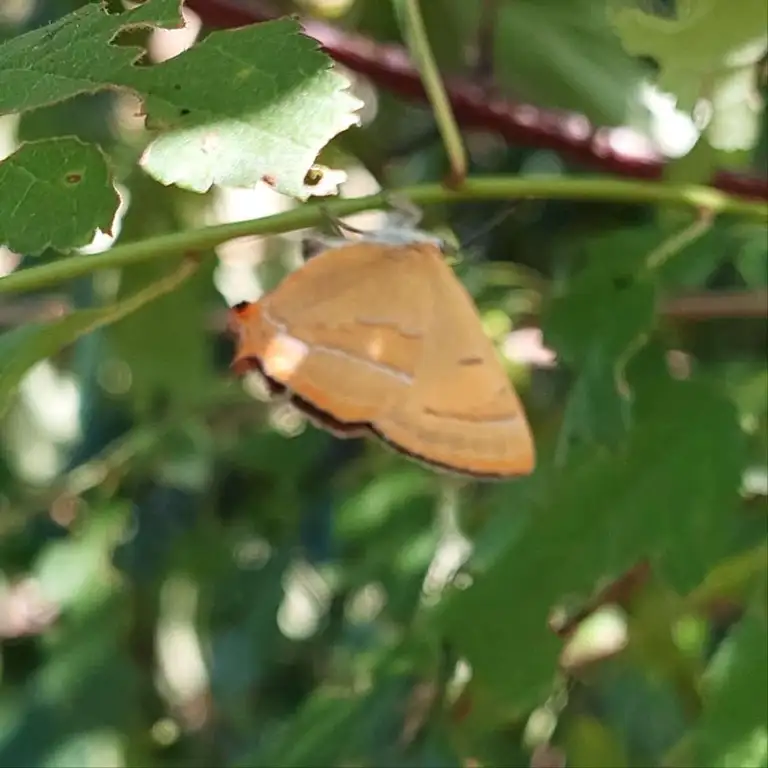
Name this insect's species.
Thecla betulae
